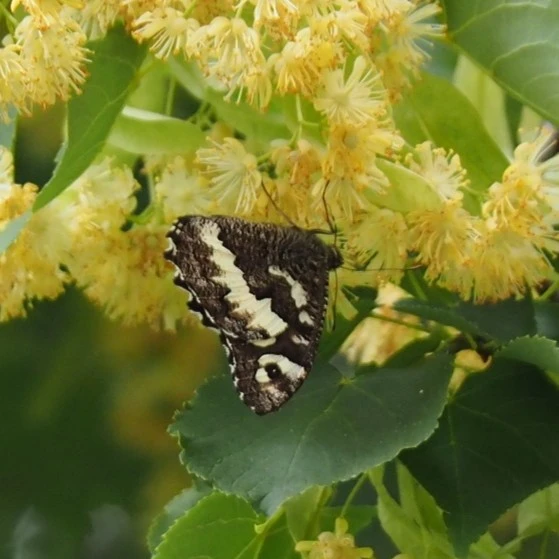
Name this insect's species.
Brintesia circe
